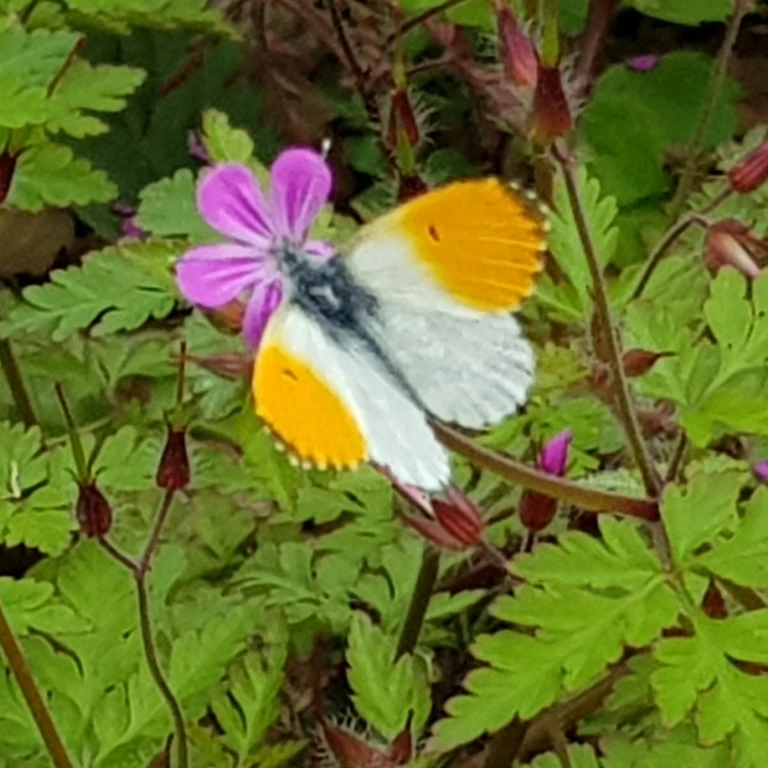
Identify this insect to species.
Anthocharis cardamines
